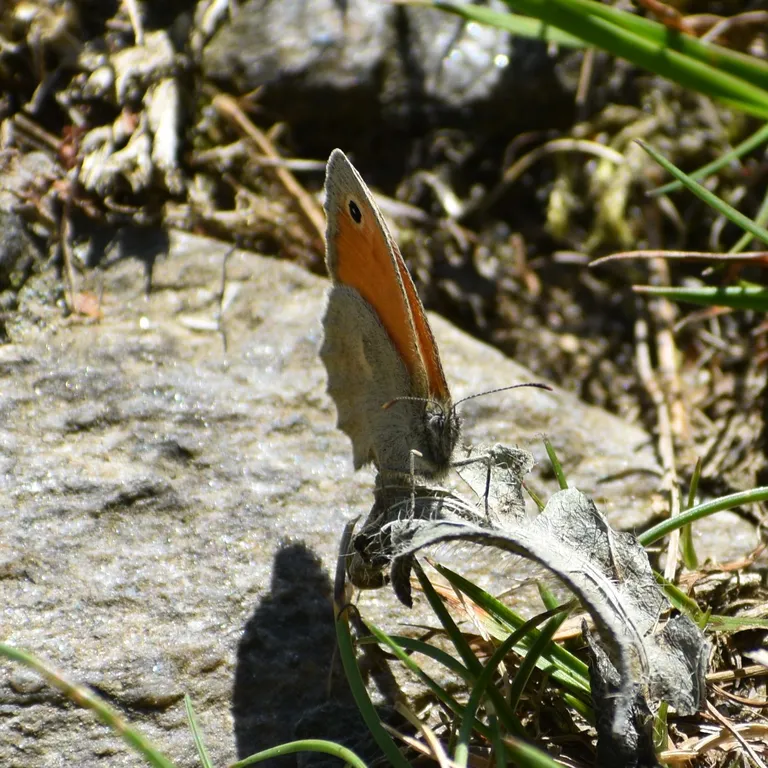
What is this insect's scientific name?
Coenonympha pamphilus
